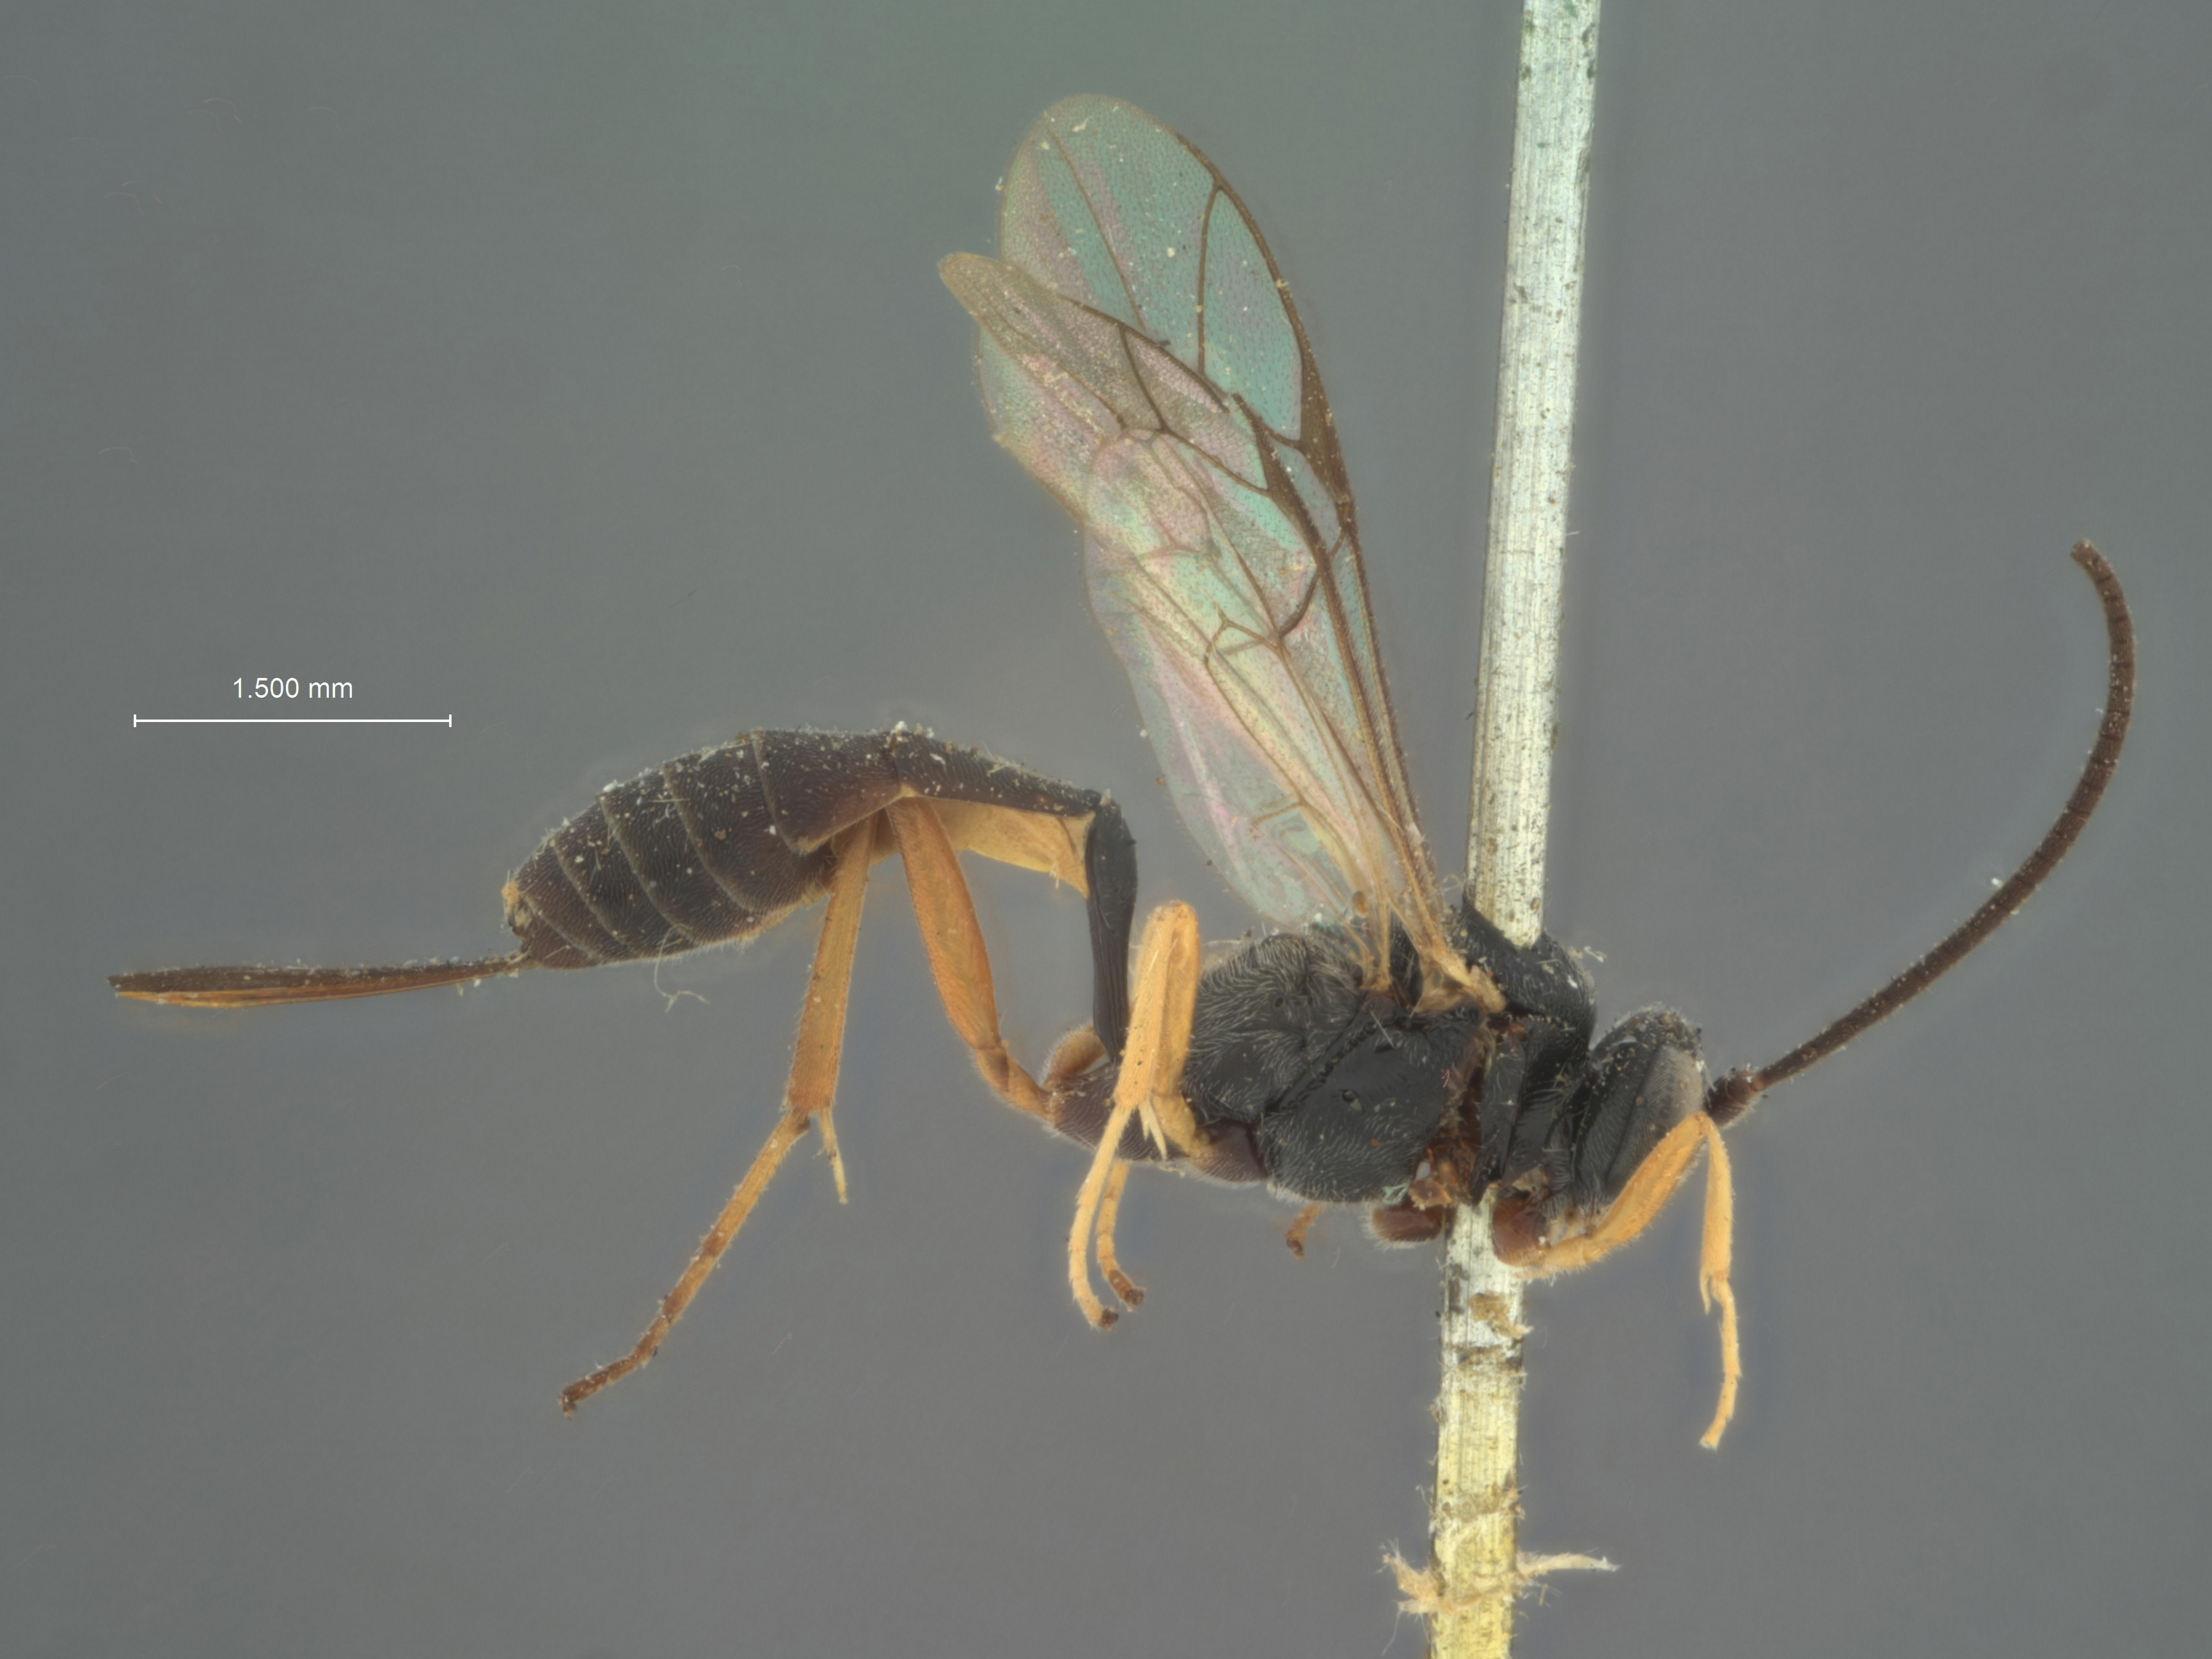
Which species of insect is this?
Limneria nolae
